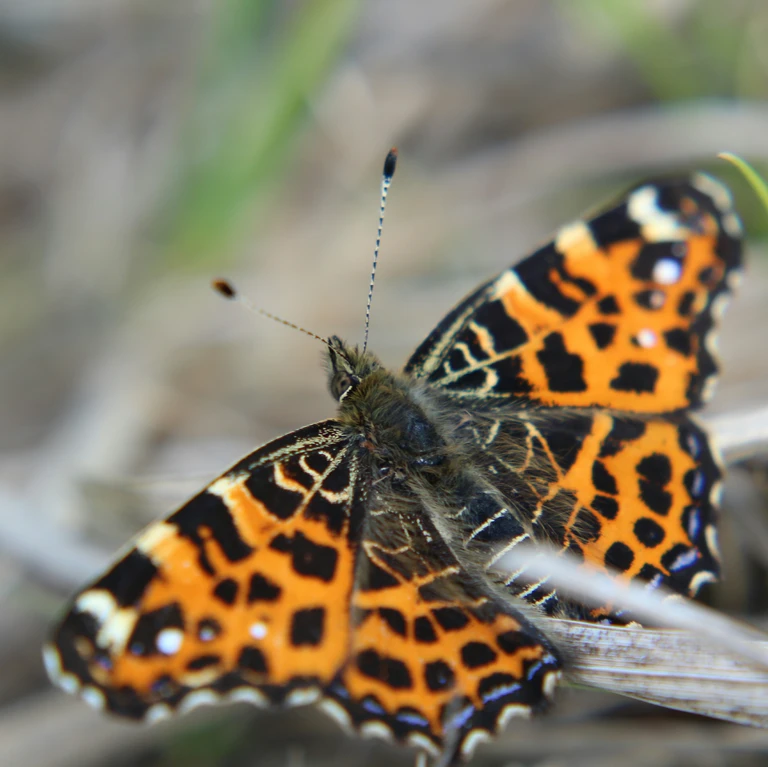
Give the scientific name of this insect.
Araschnia levana
